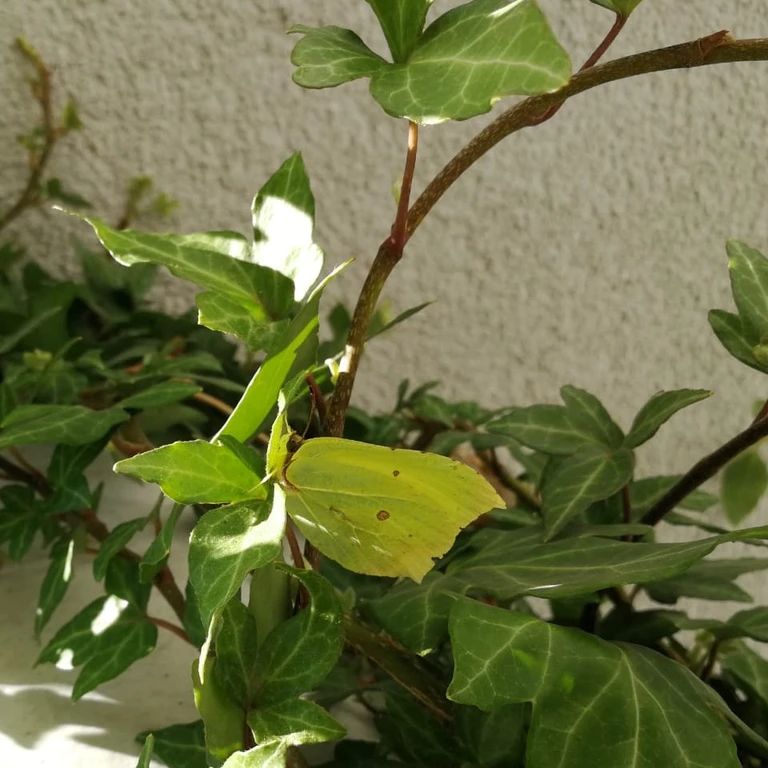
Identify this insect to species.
Gonepteryx rhamni
